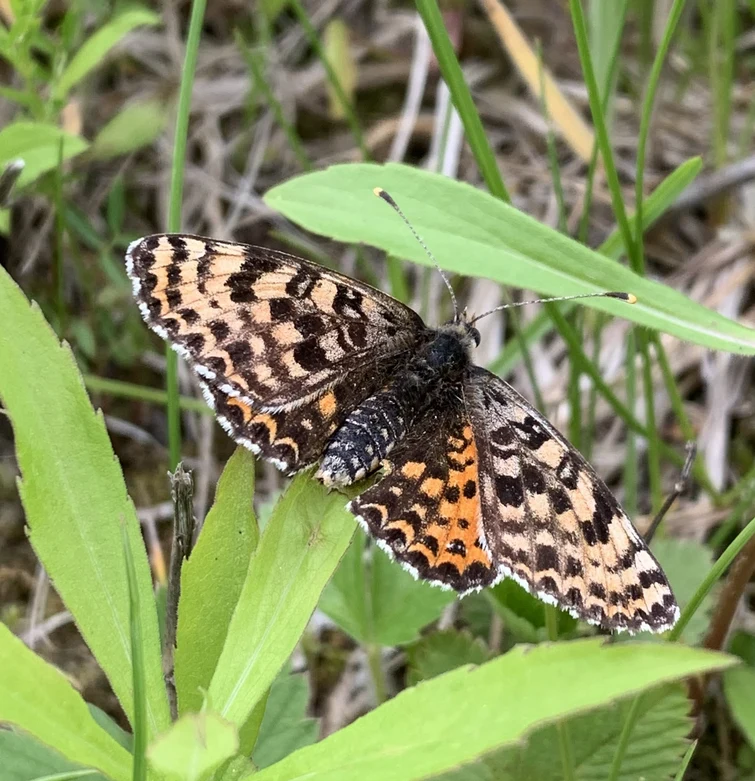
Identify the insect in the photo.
Melitaea didyma
